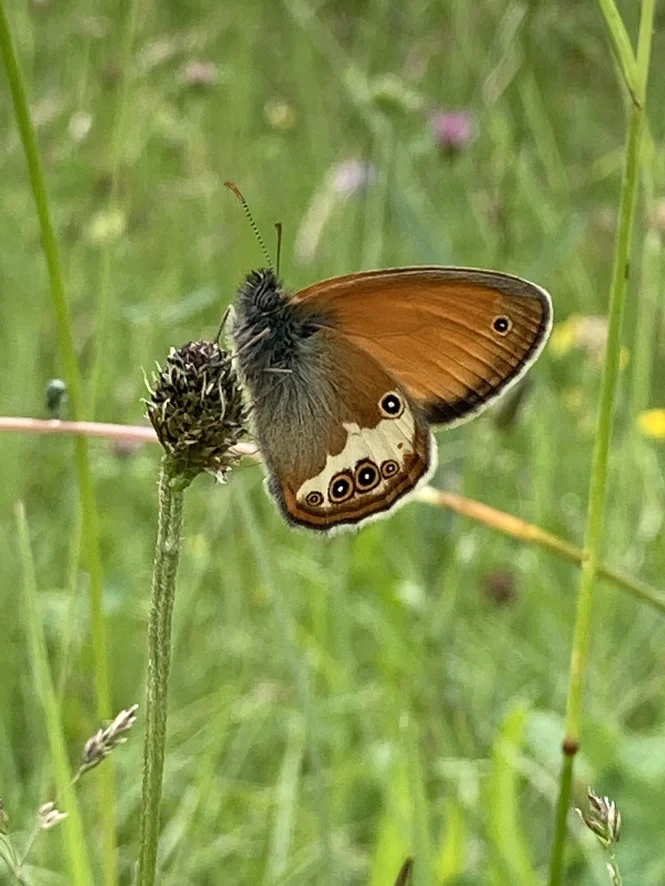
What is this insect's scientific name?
Coenonympha arcania
